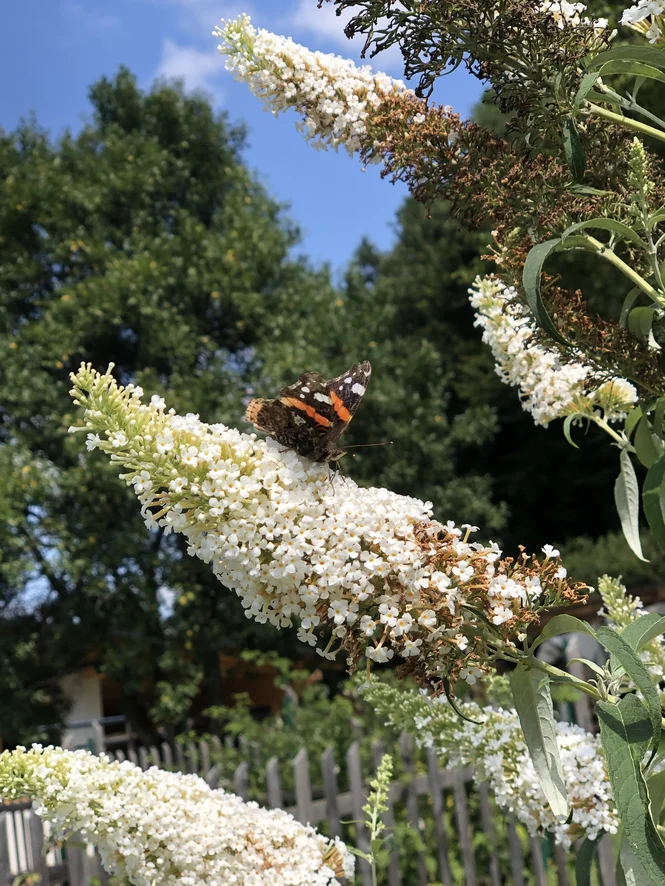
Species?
Vanessa atalanta
